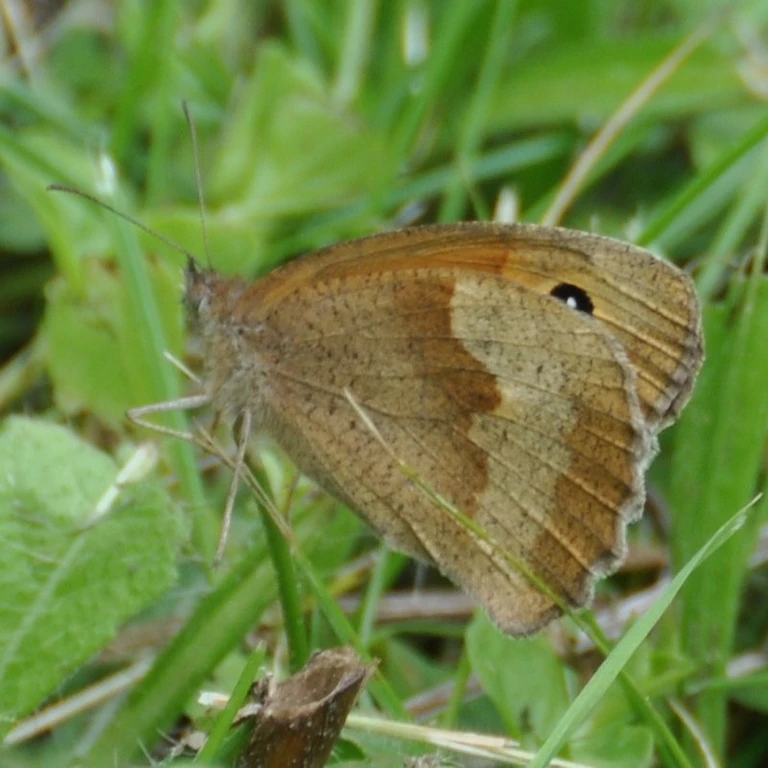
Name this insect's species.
Maniola jurtina
